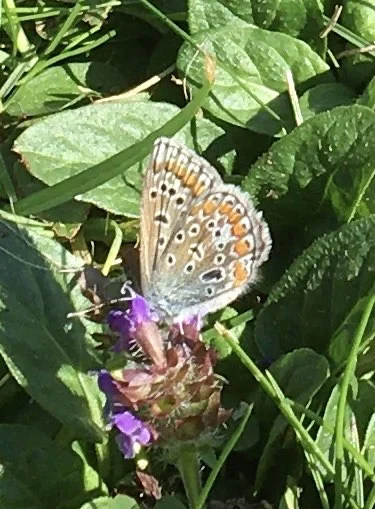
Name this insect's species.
Polyommatus icarus
